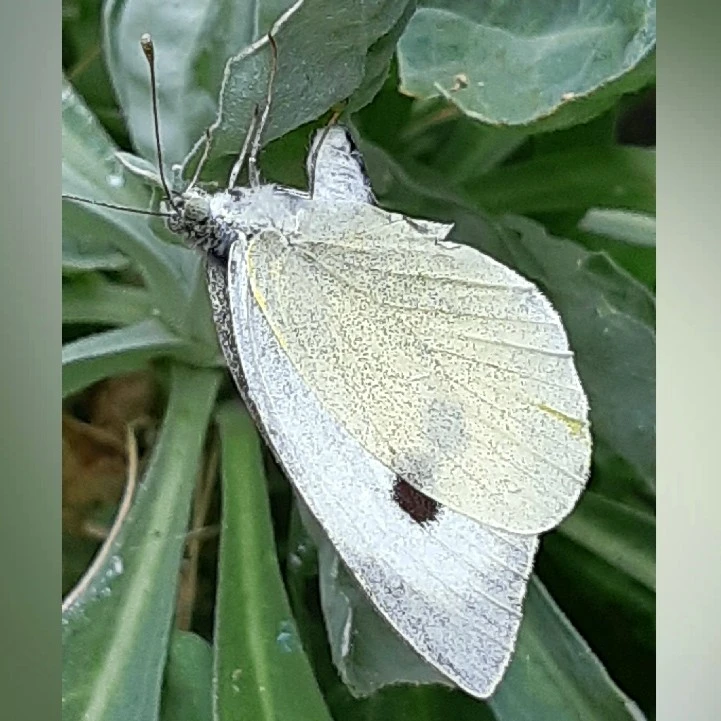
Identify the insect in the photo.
Pieris brassicae
